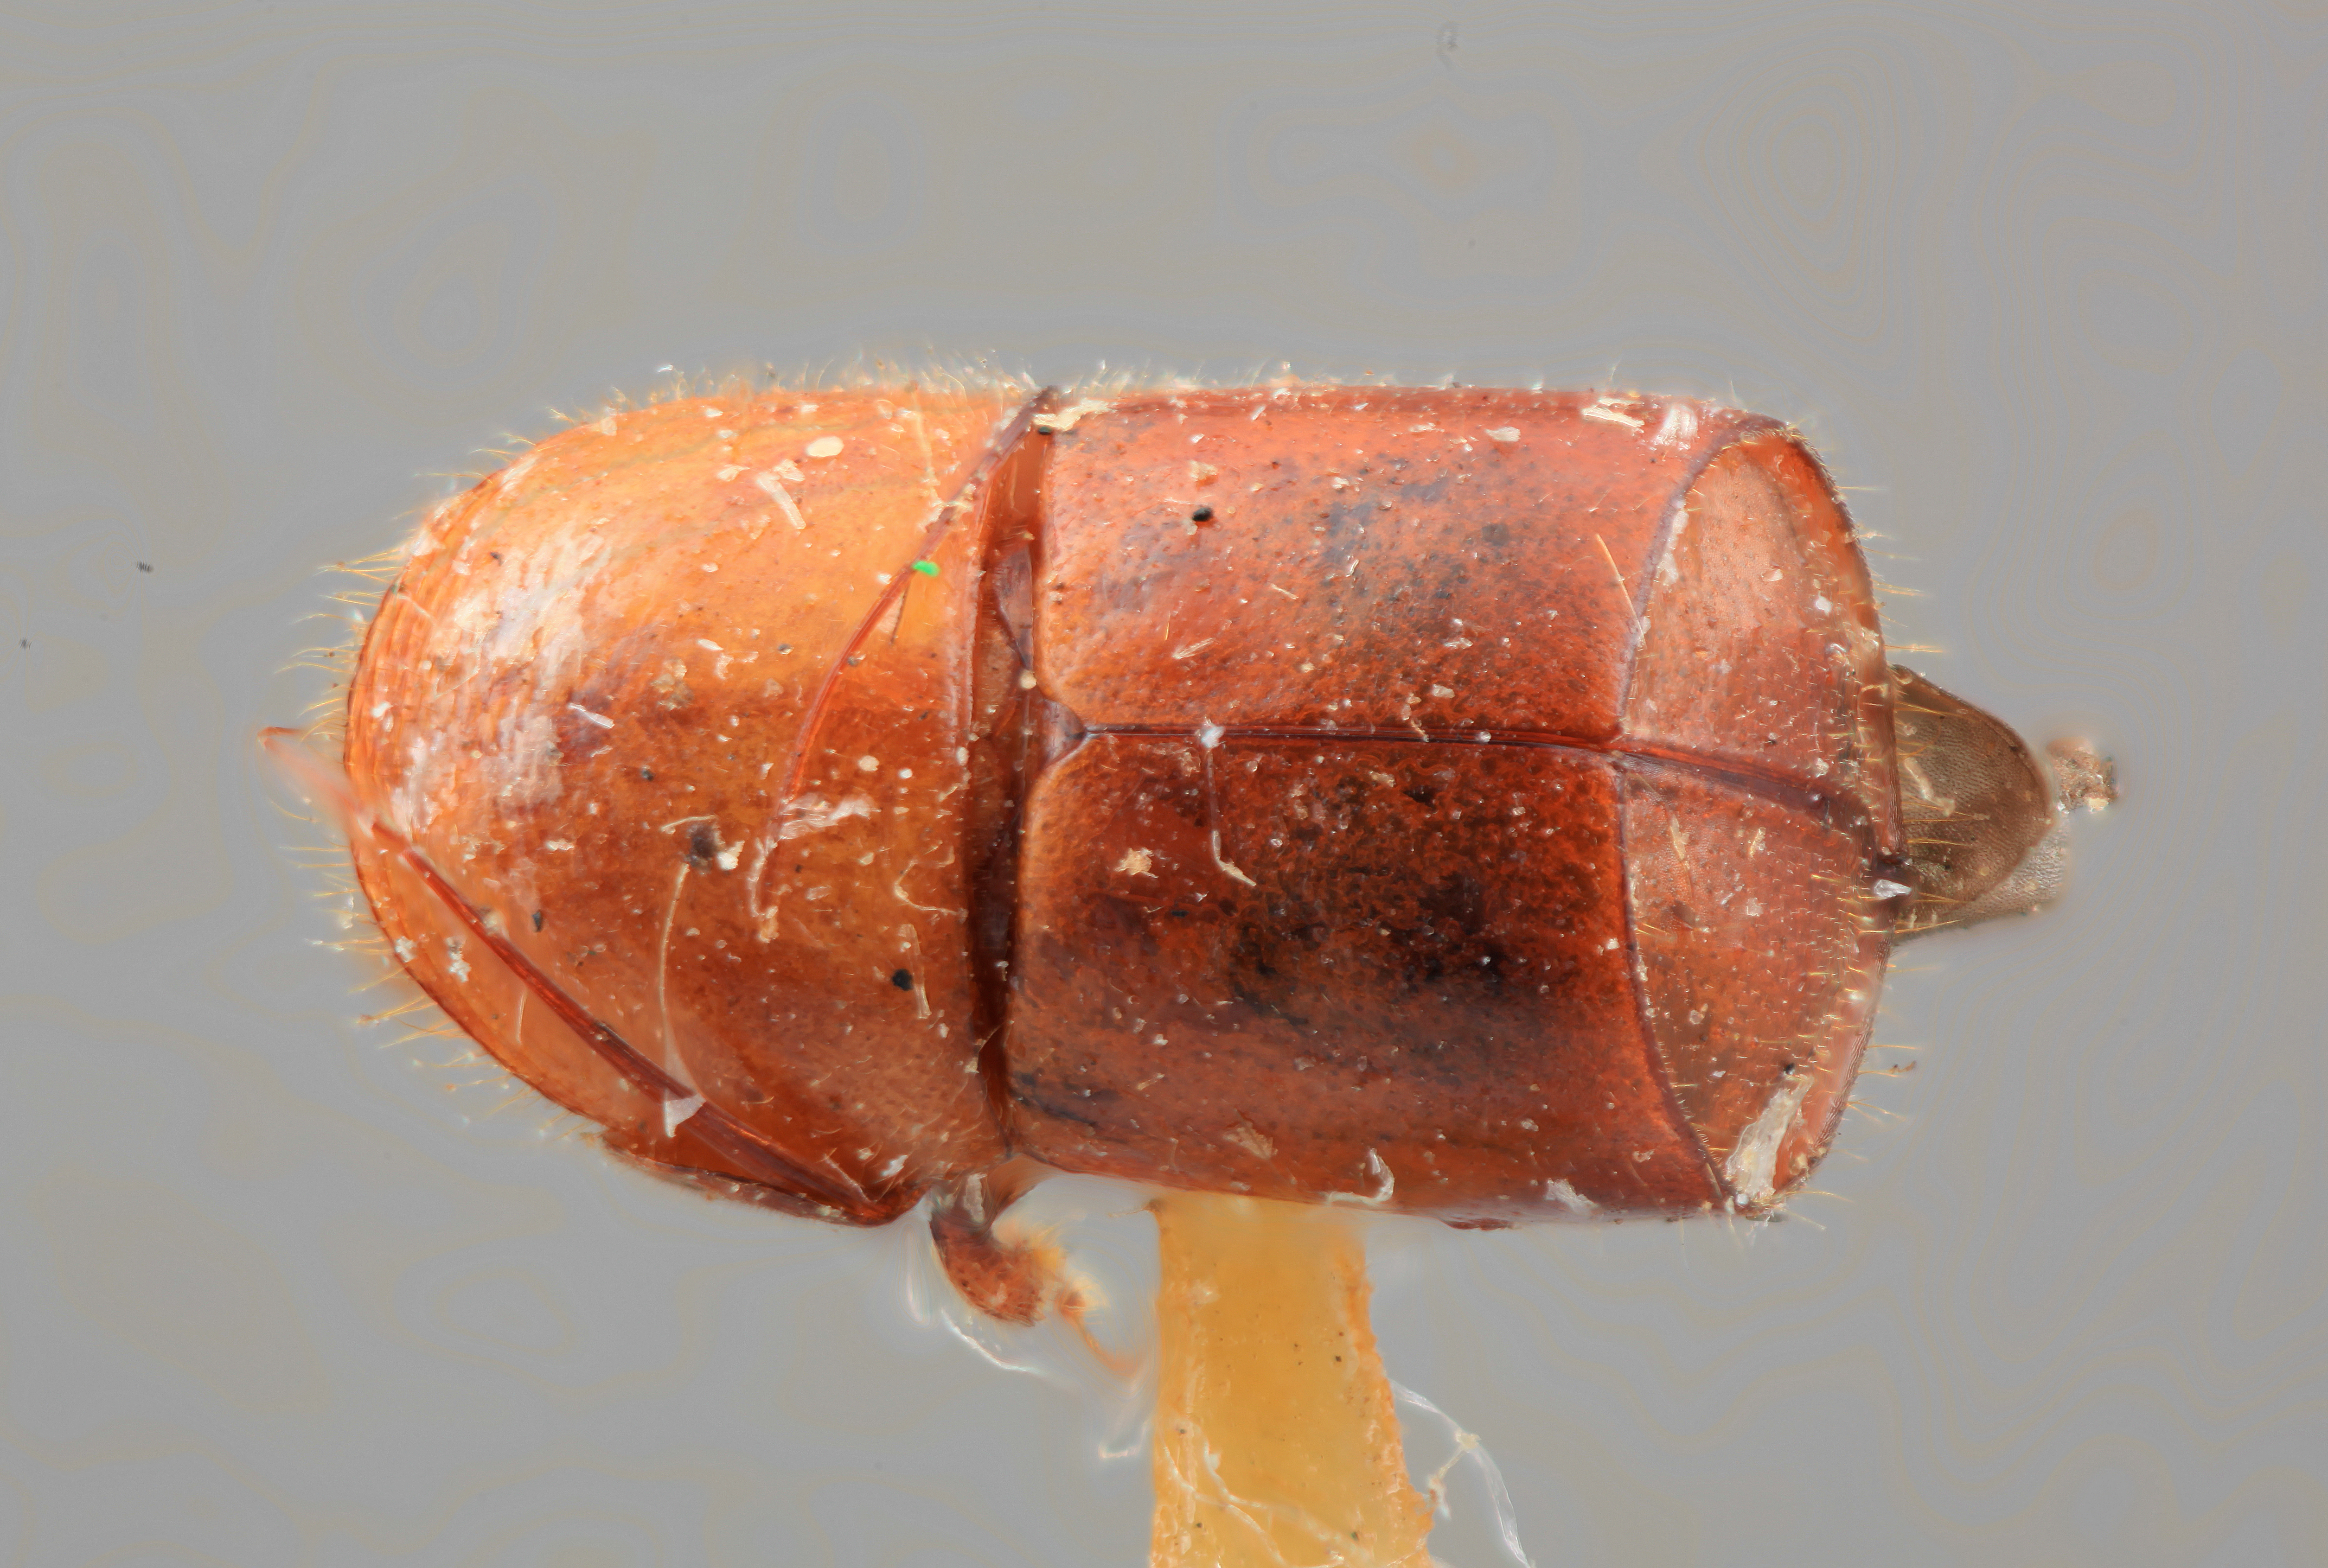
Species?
Corthylus truncatus
